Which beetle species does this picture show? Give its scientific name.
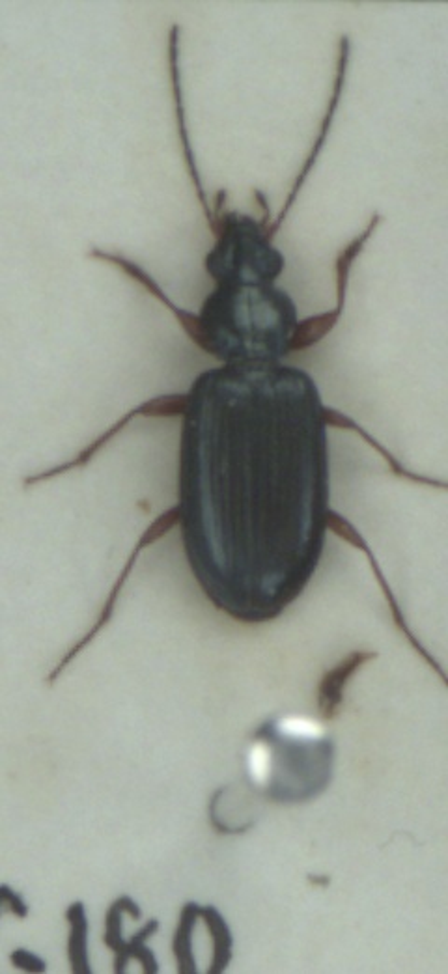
Bembidion decorum
